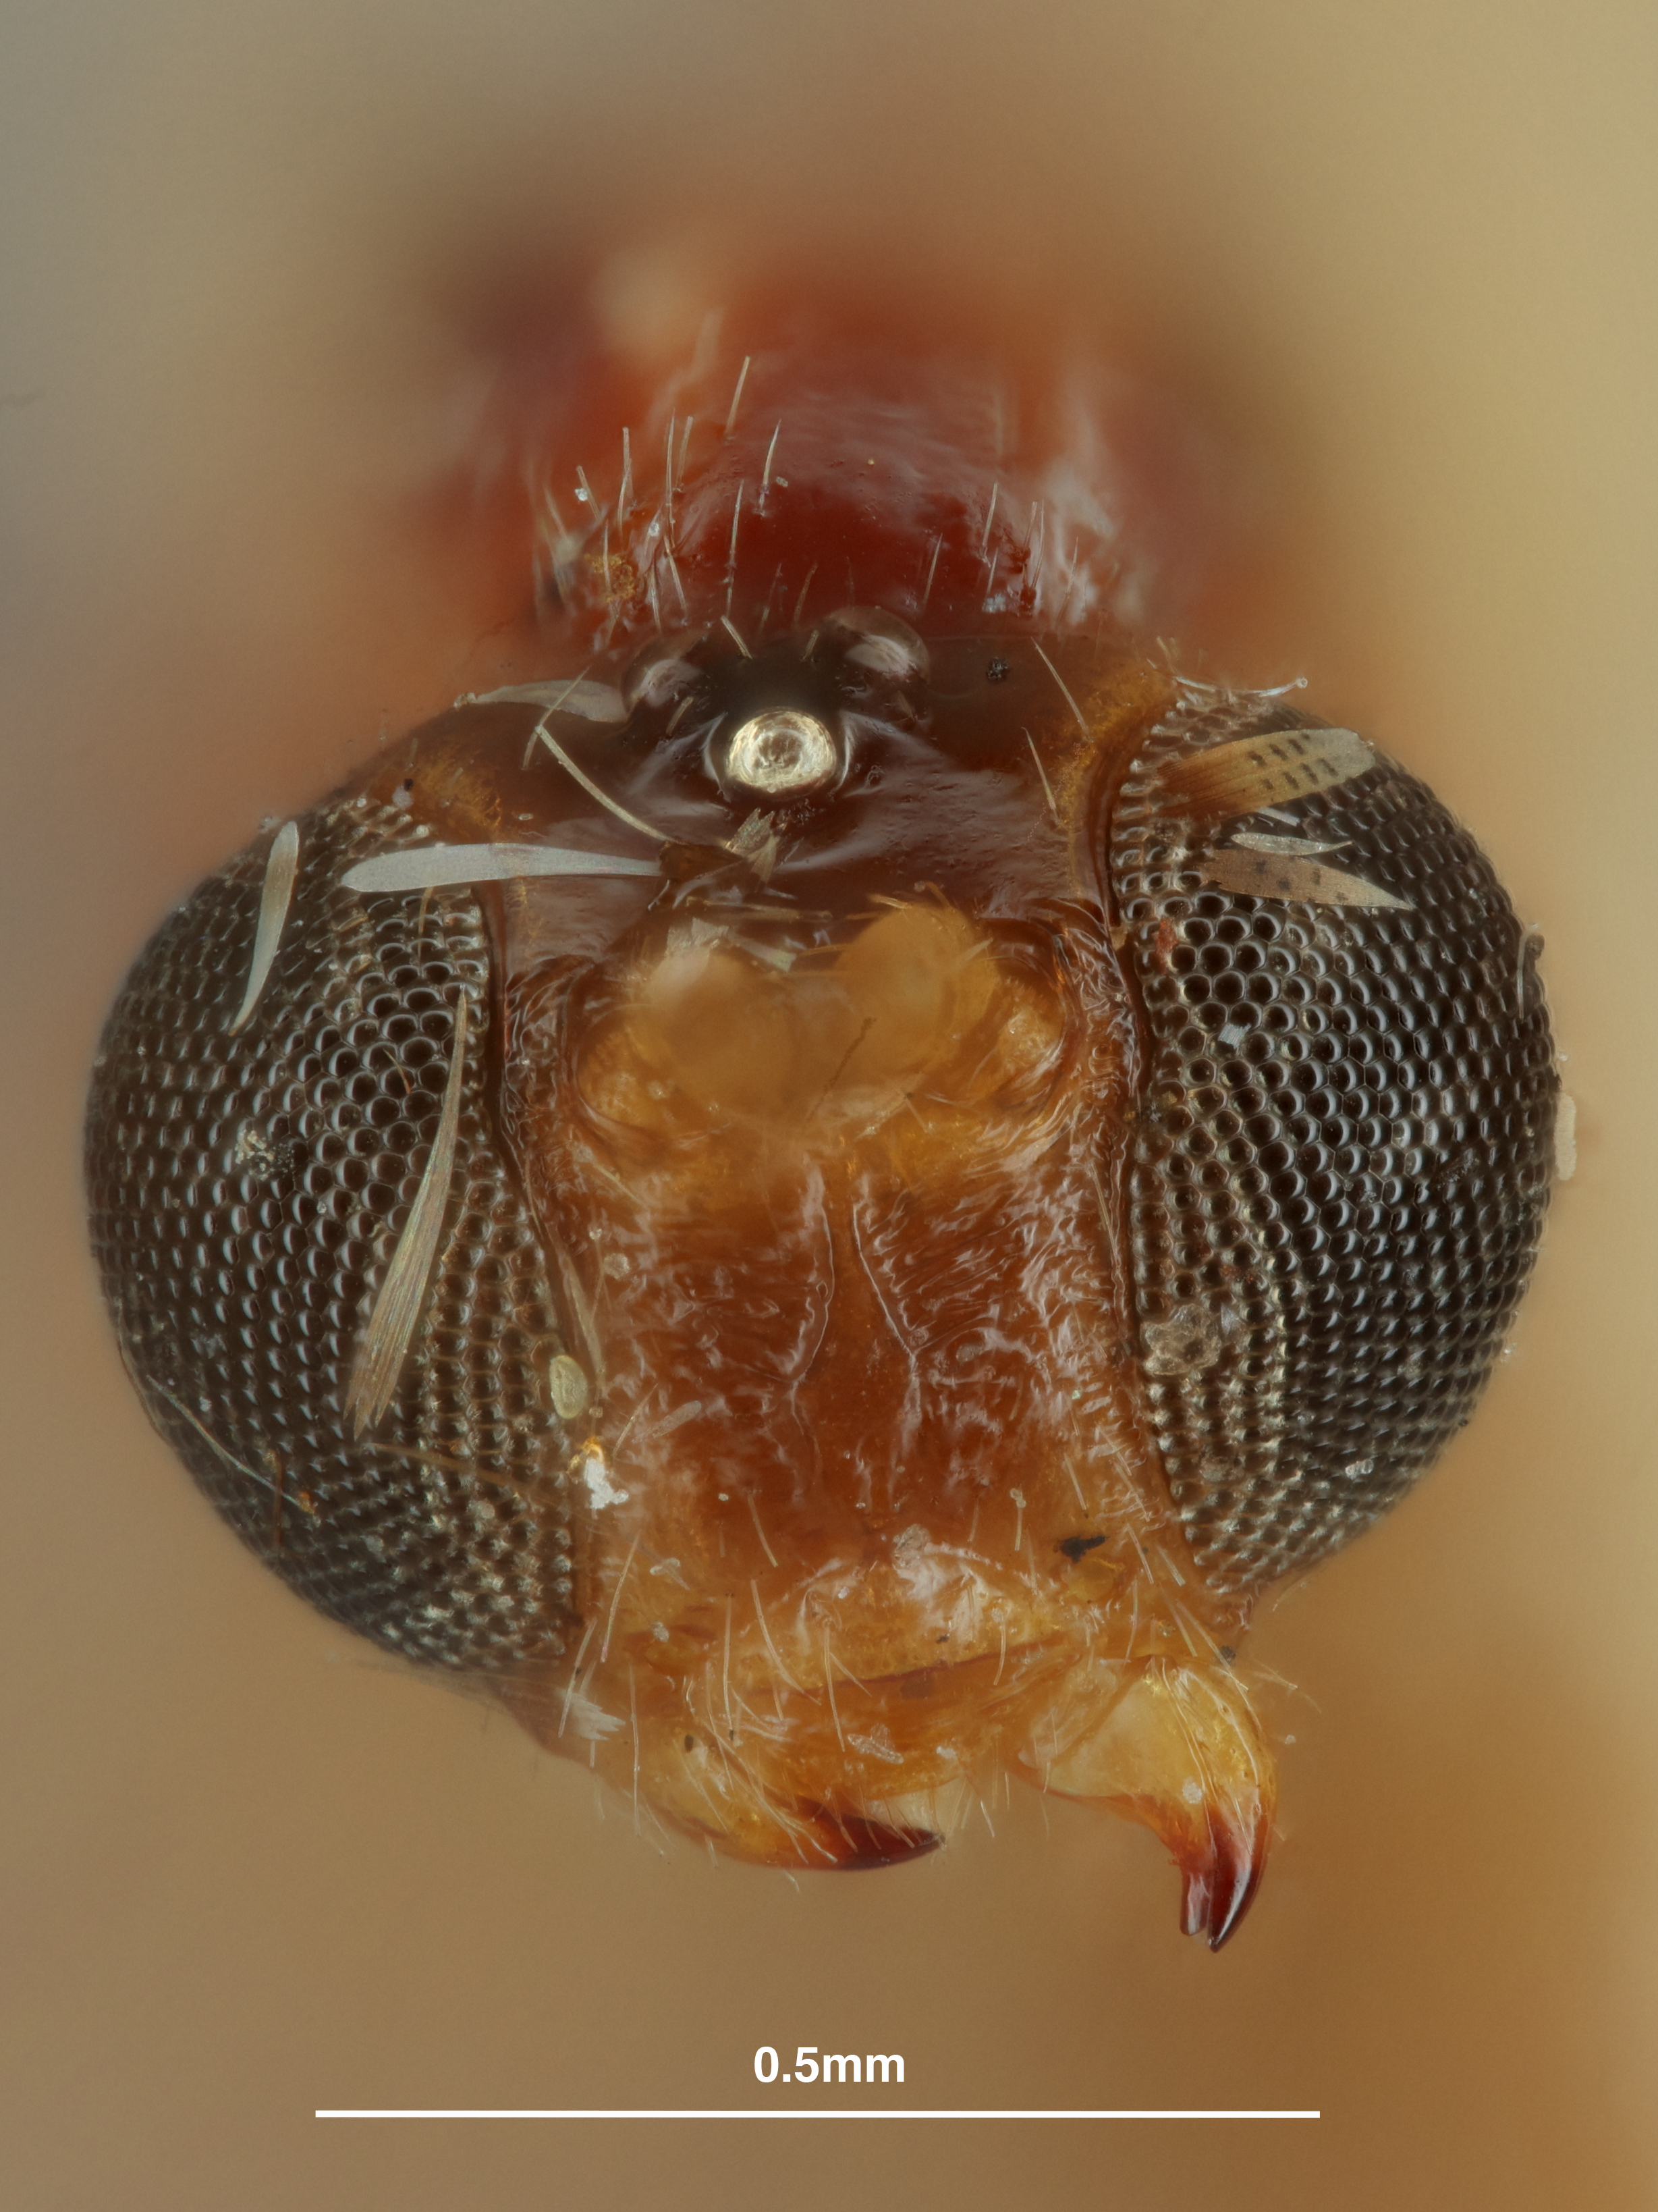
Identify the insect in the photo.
Neopus macrops
